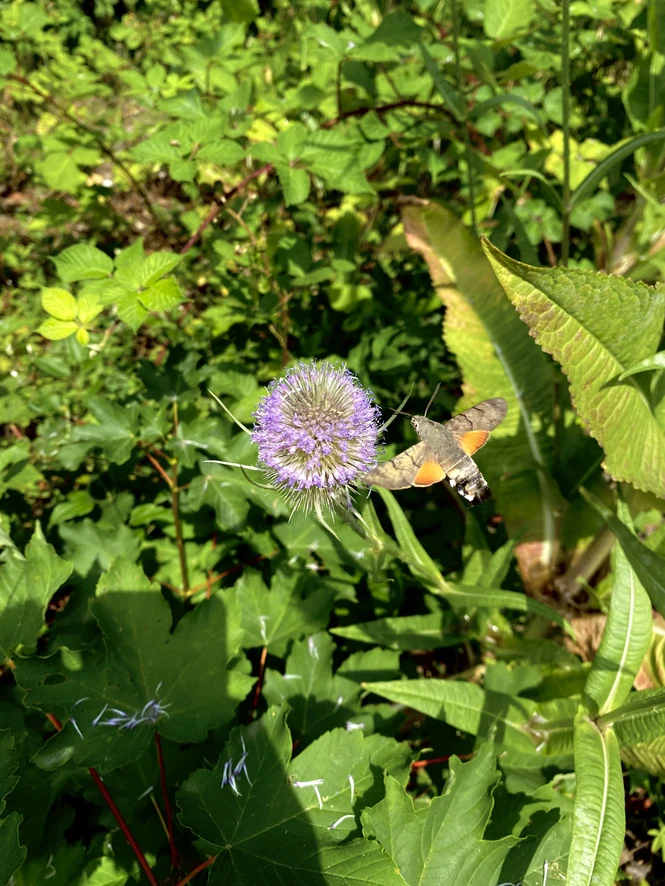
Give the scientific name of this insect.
Macroglossum stellatarum
